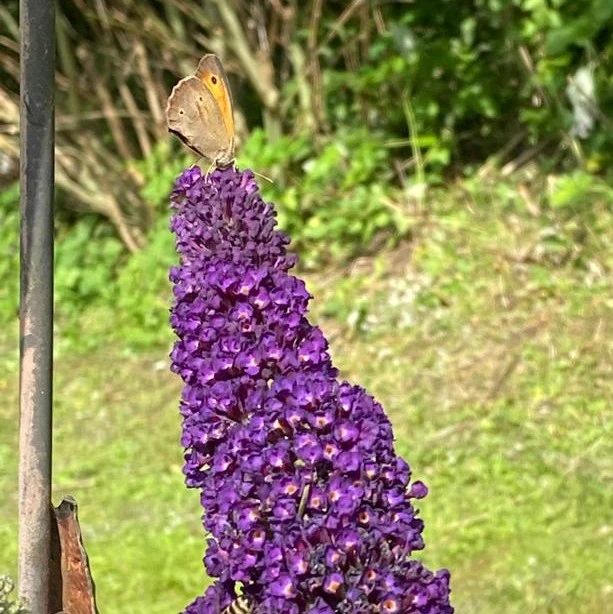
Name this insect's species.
Maniola jurtina
